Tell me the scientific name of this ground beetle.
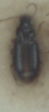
Bradycellus ruficollis
